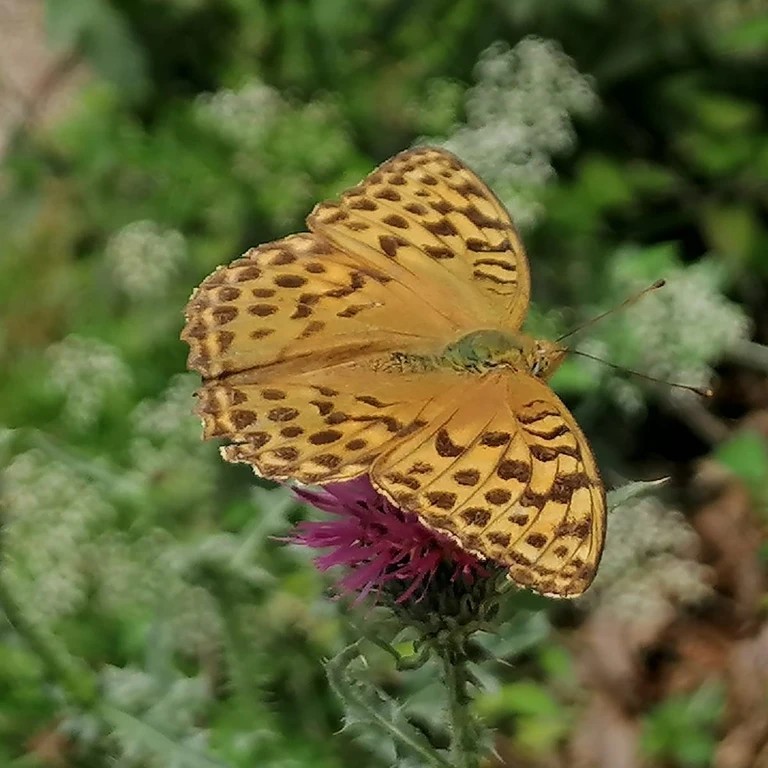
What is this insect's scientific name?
Argynnis paphia
